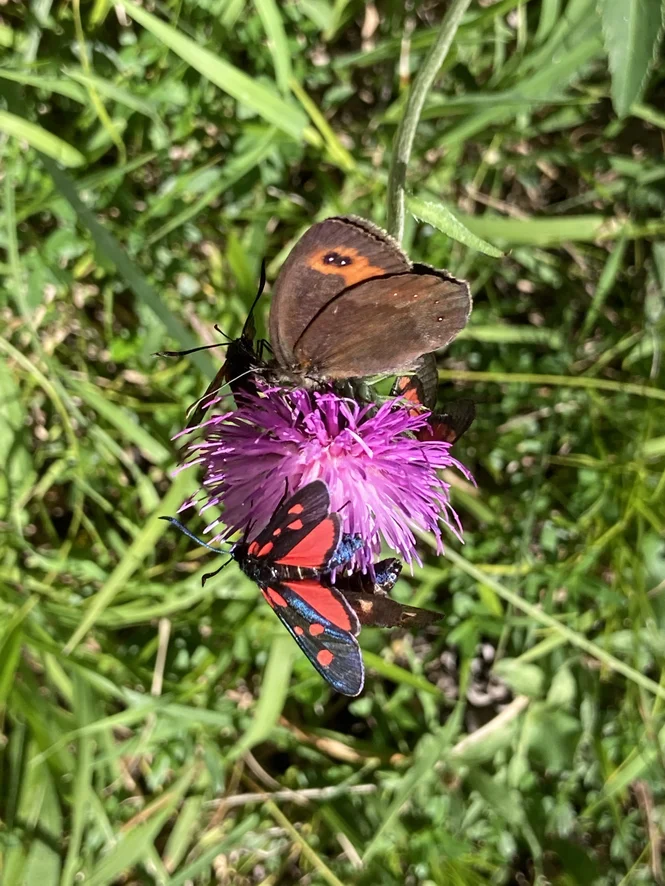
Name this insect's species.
Erebia aethiops
